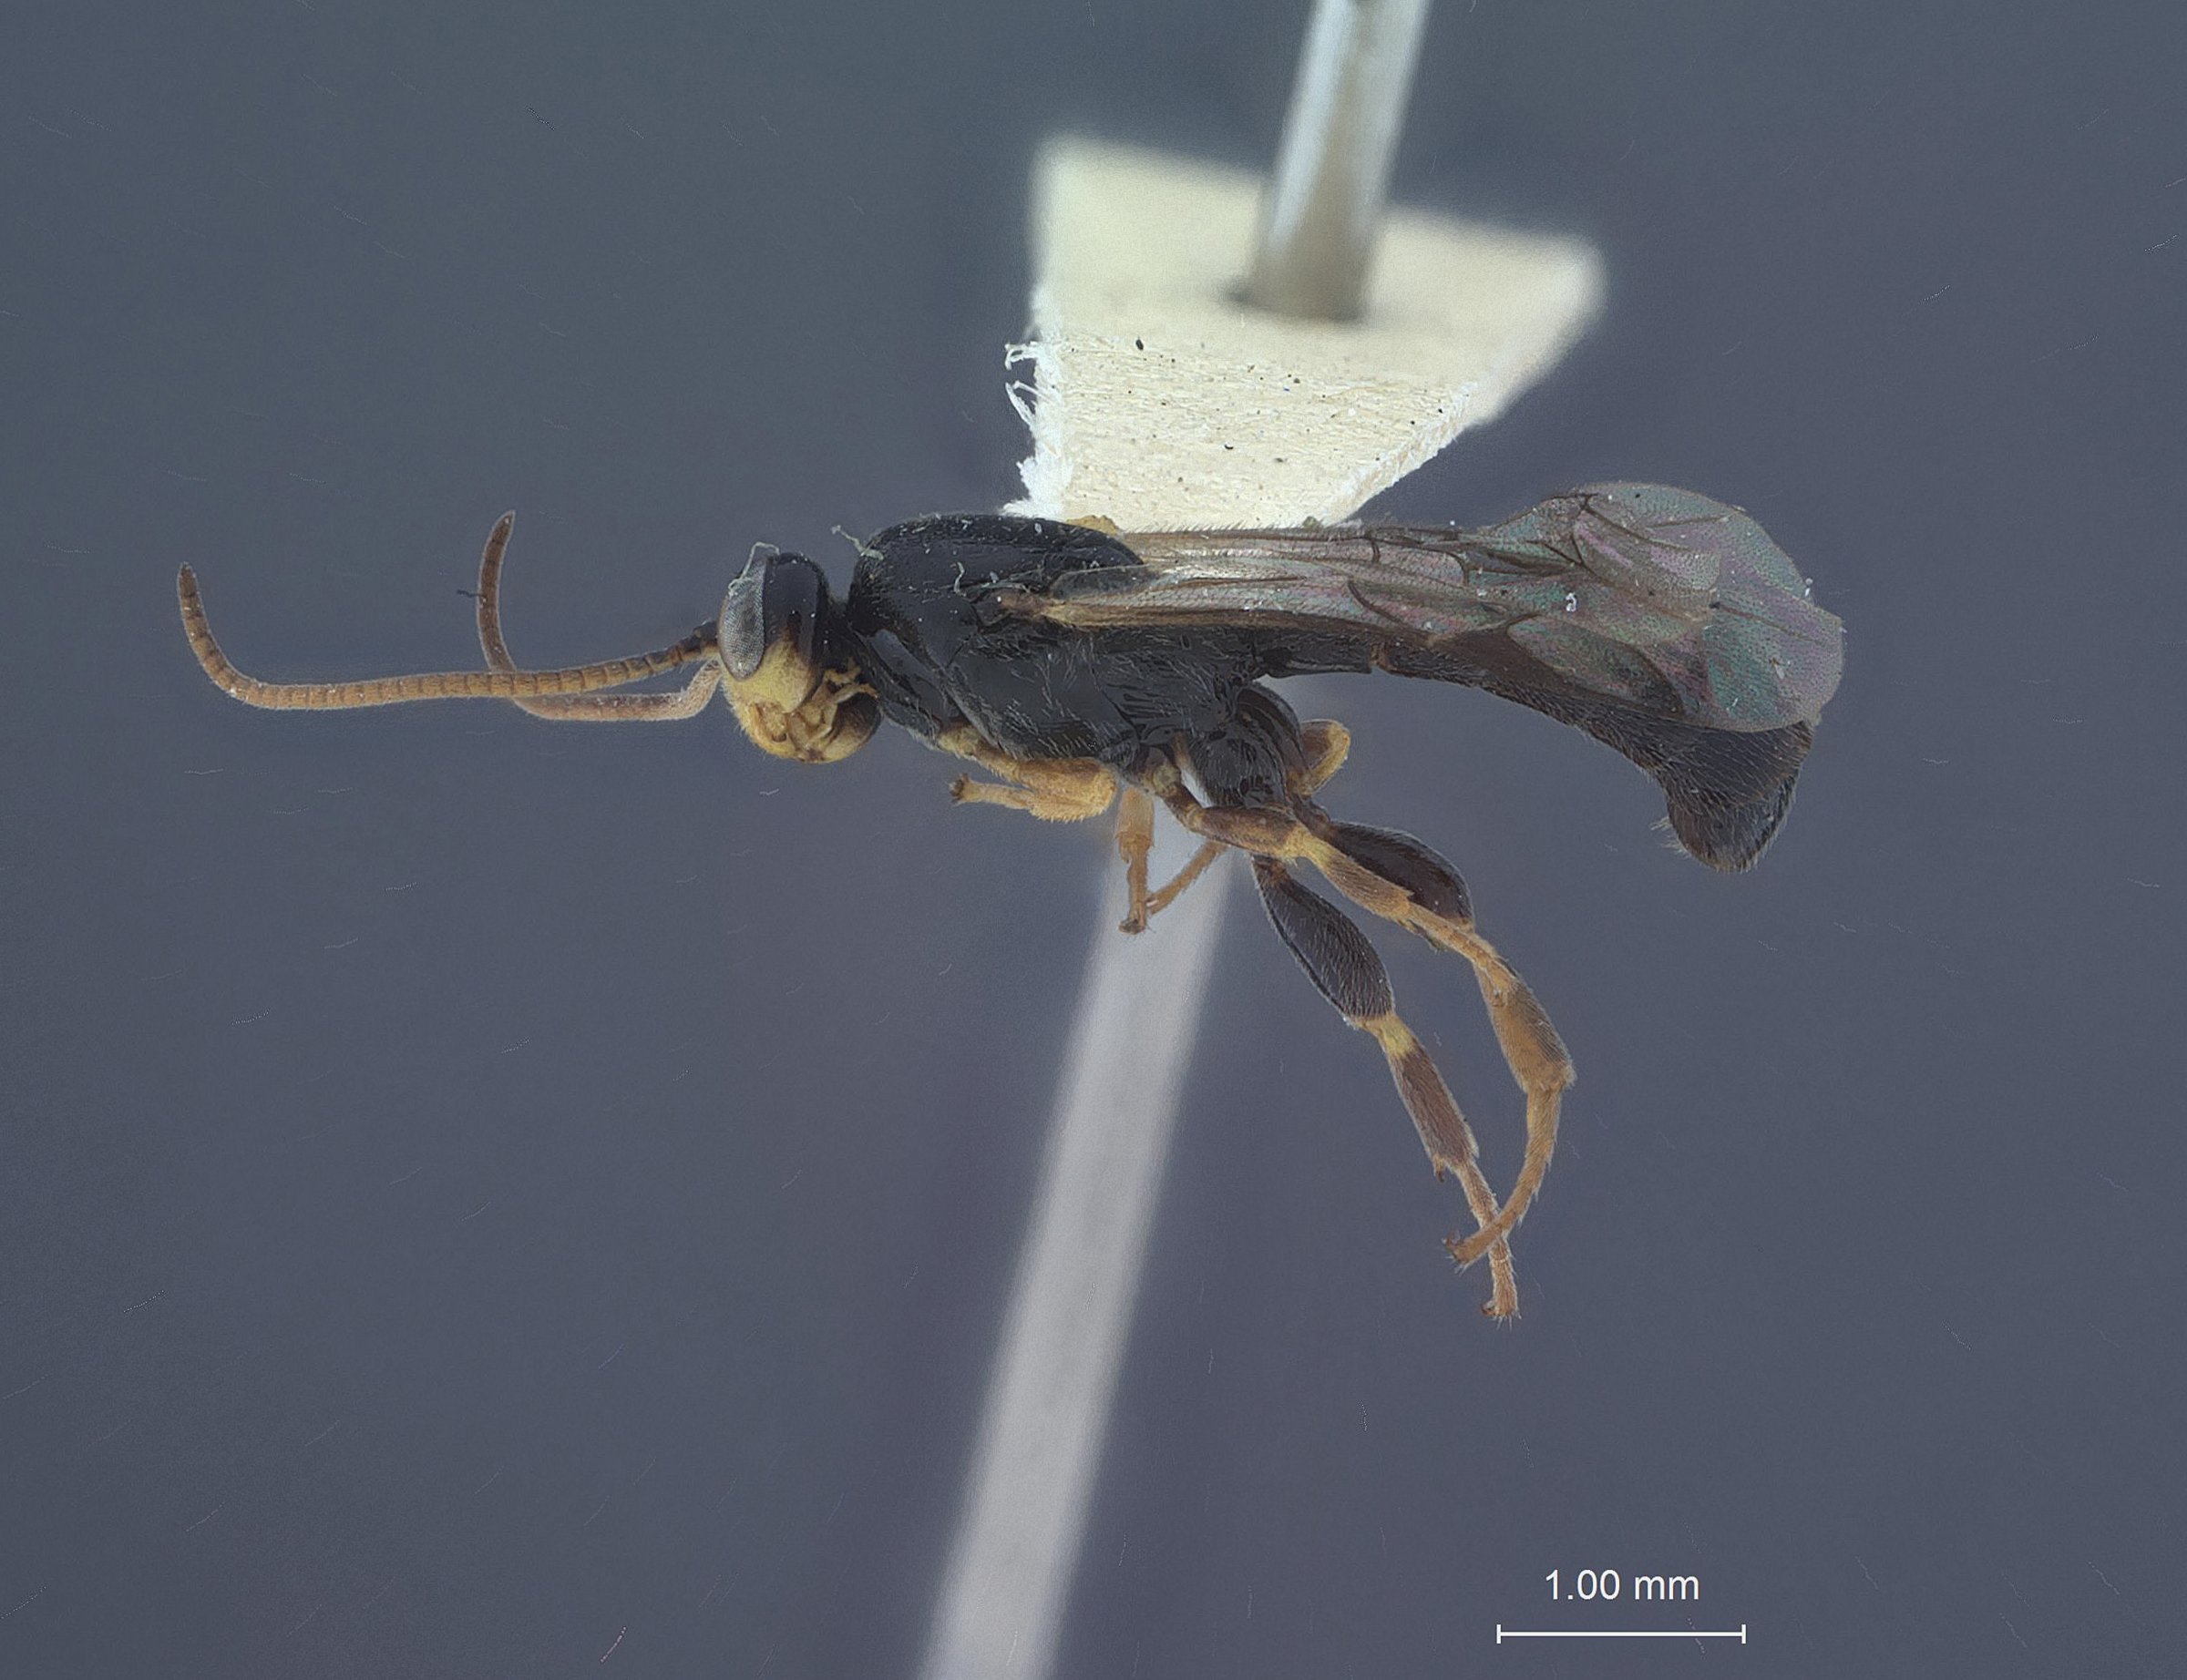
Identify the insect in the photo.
Trieres flexus
